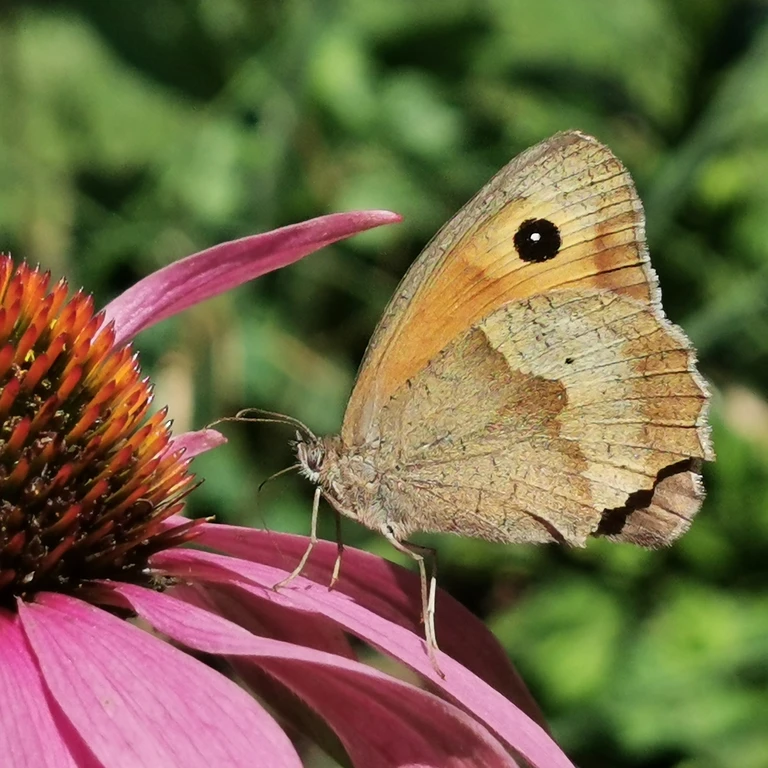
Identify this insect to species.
Maniola jurtina
